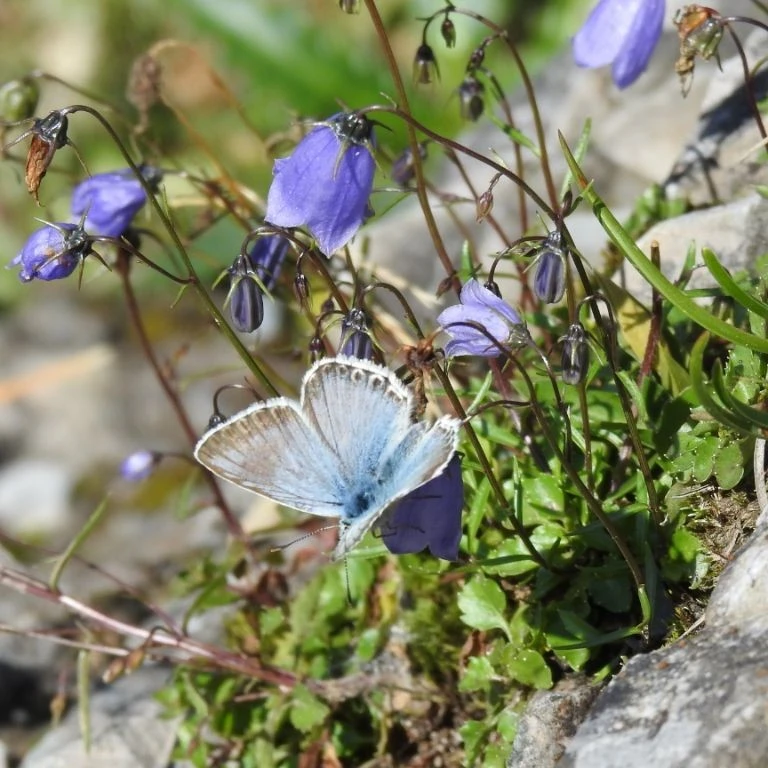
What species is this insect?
Lysandra coridon
